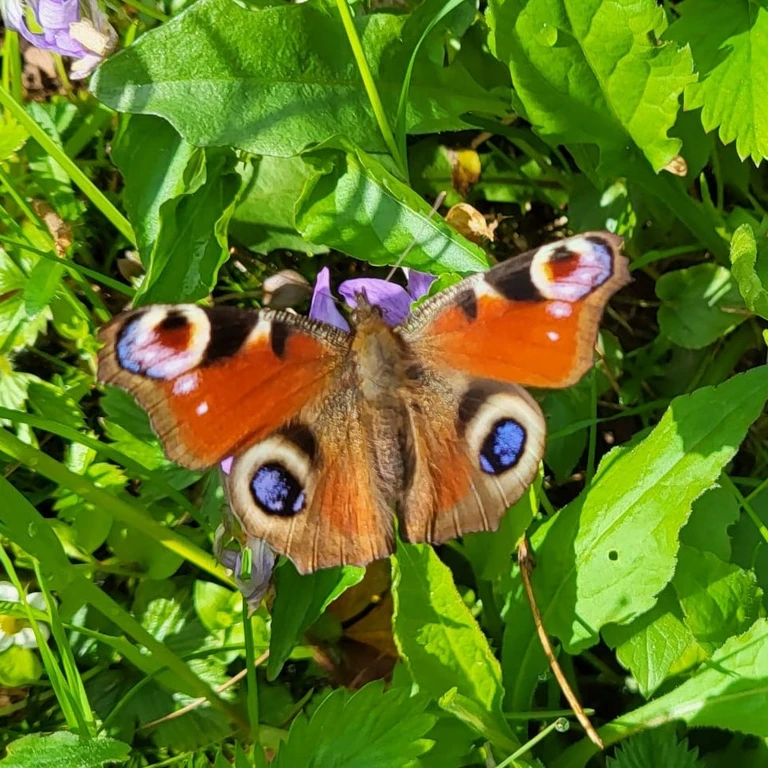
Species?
Aglais io
